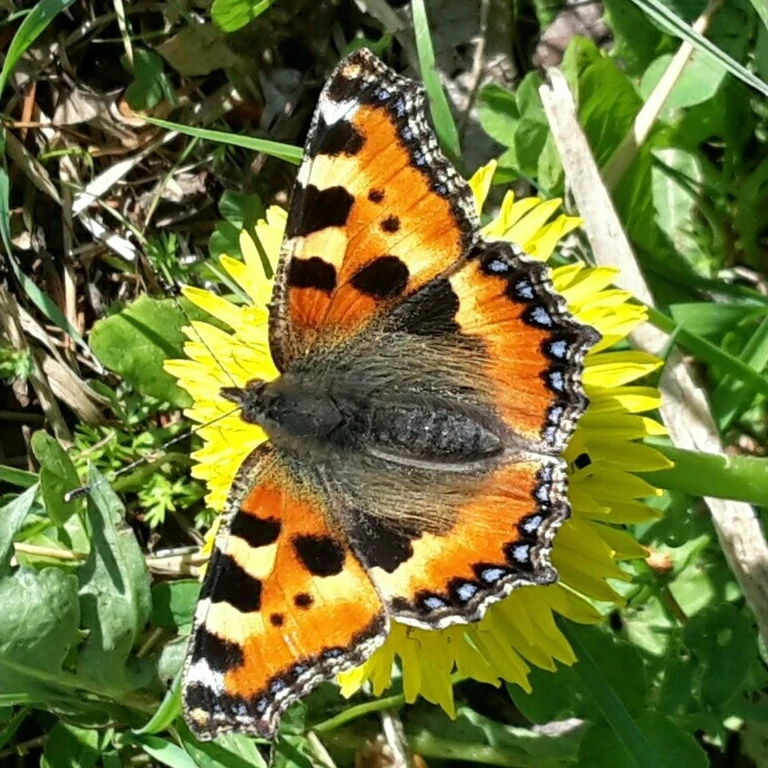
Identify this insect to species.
Aglais urticae
